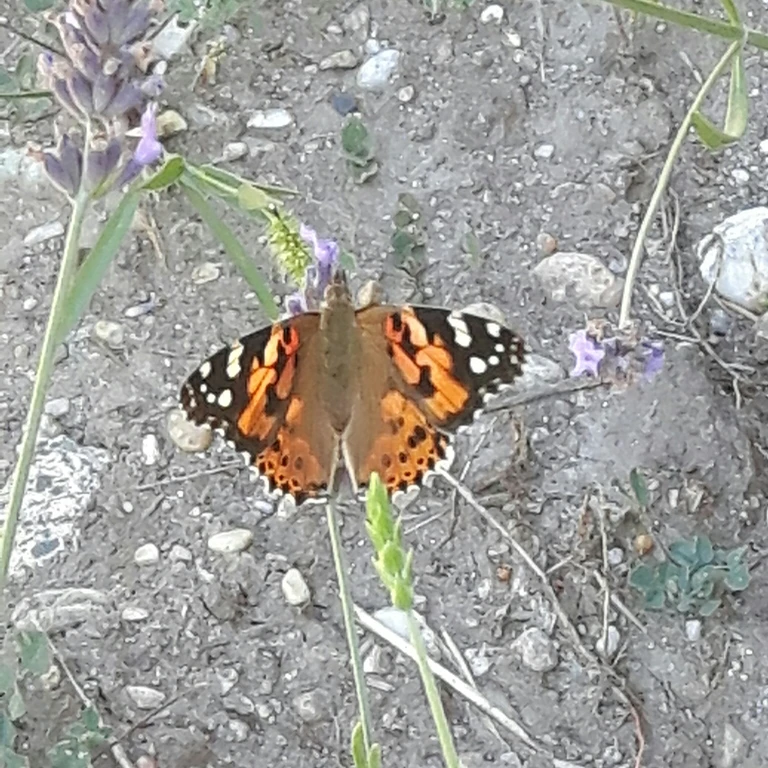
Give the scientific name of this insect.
Vanessa cardui
